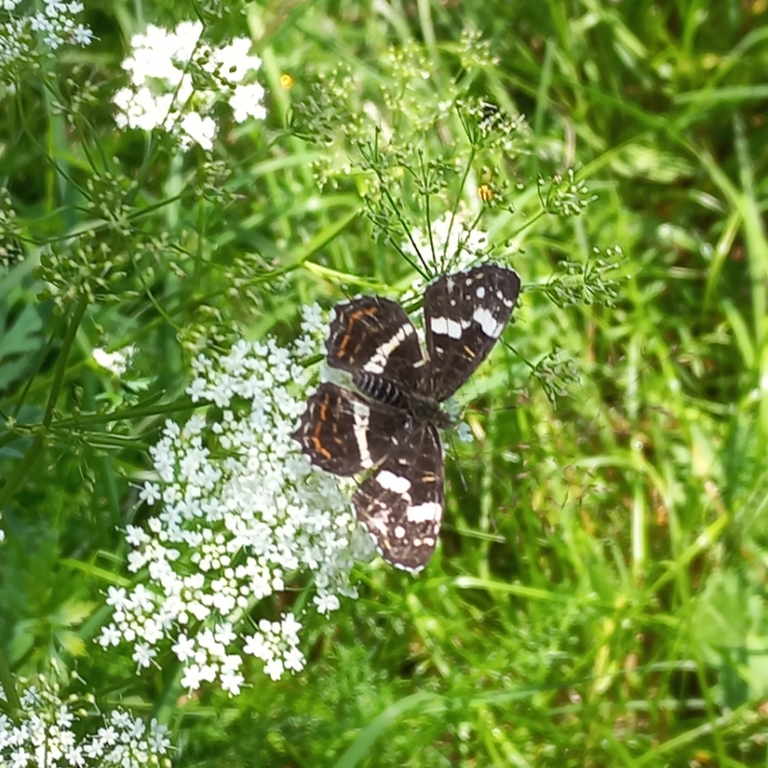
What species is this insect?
Araschnia levana
